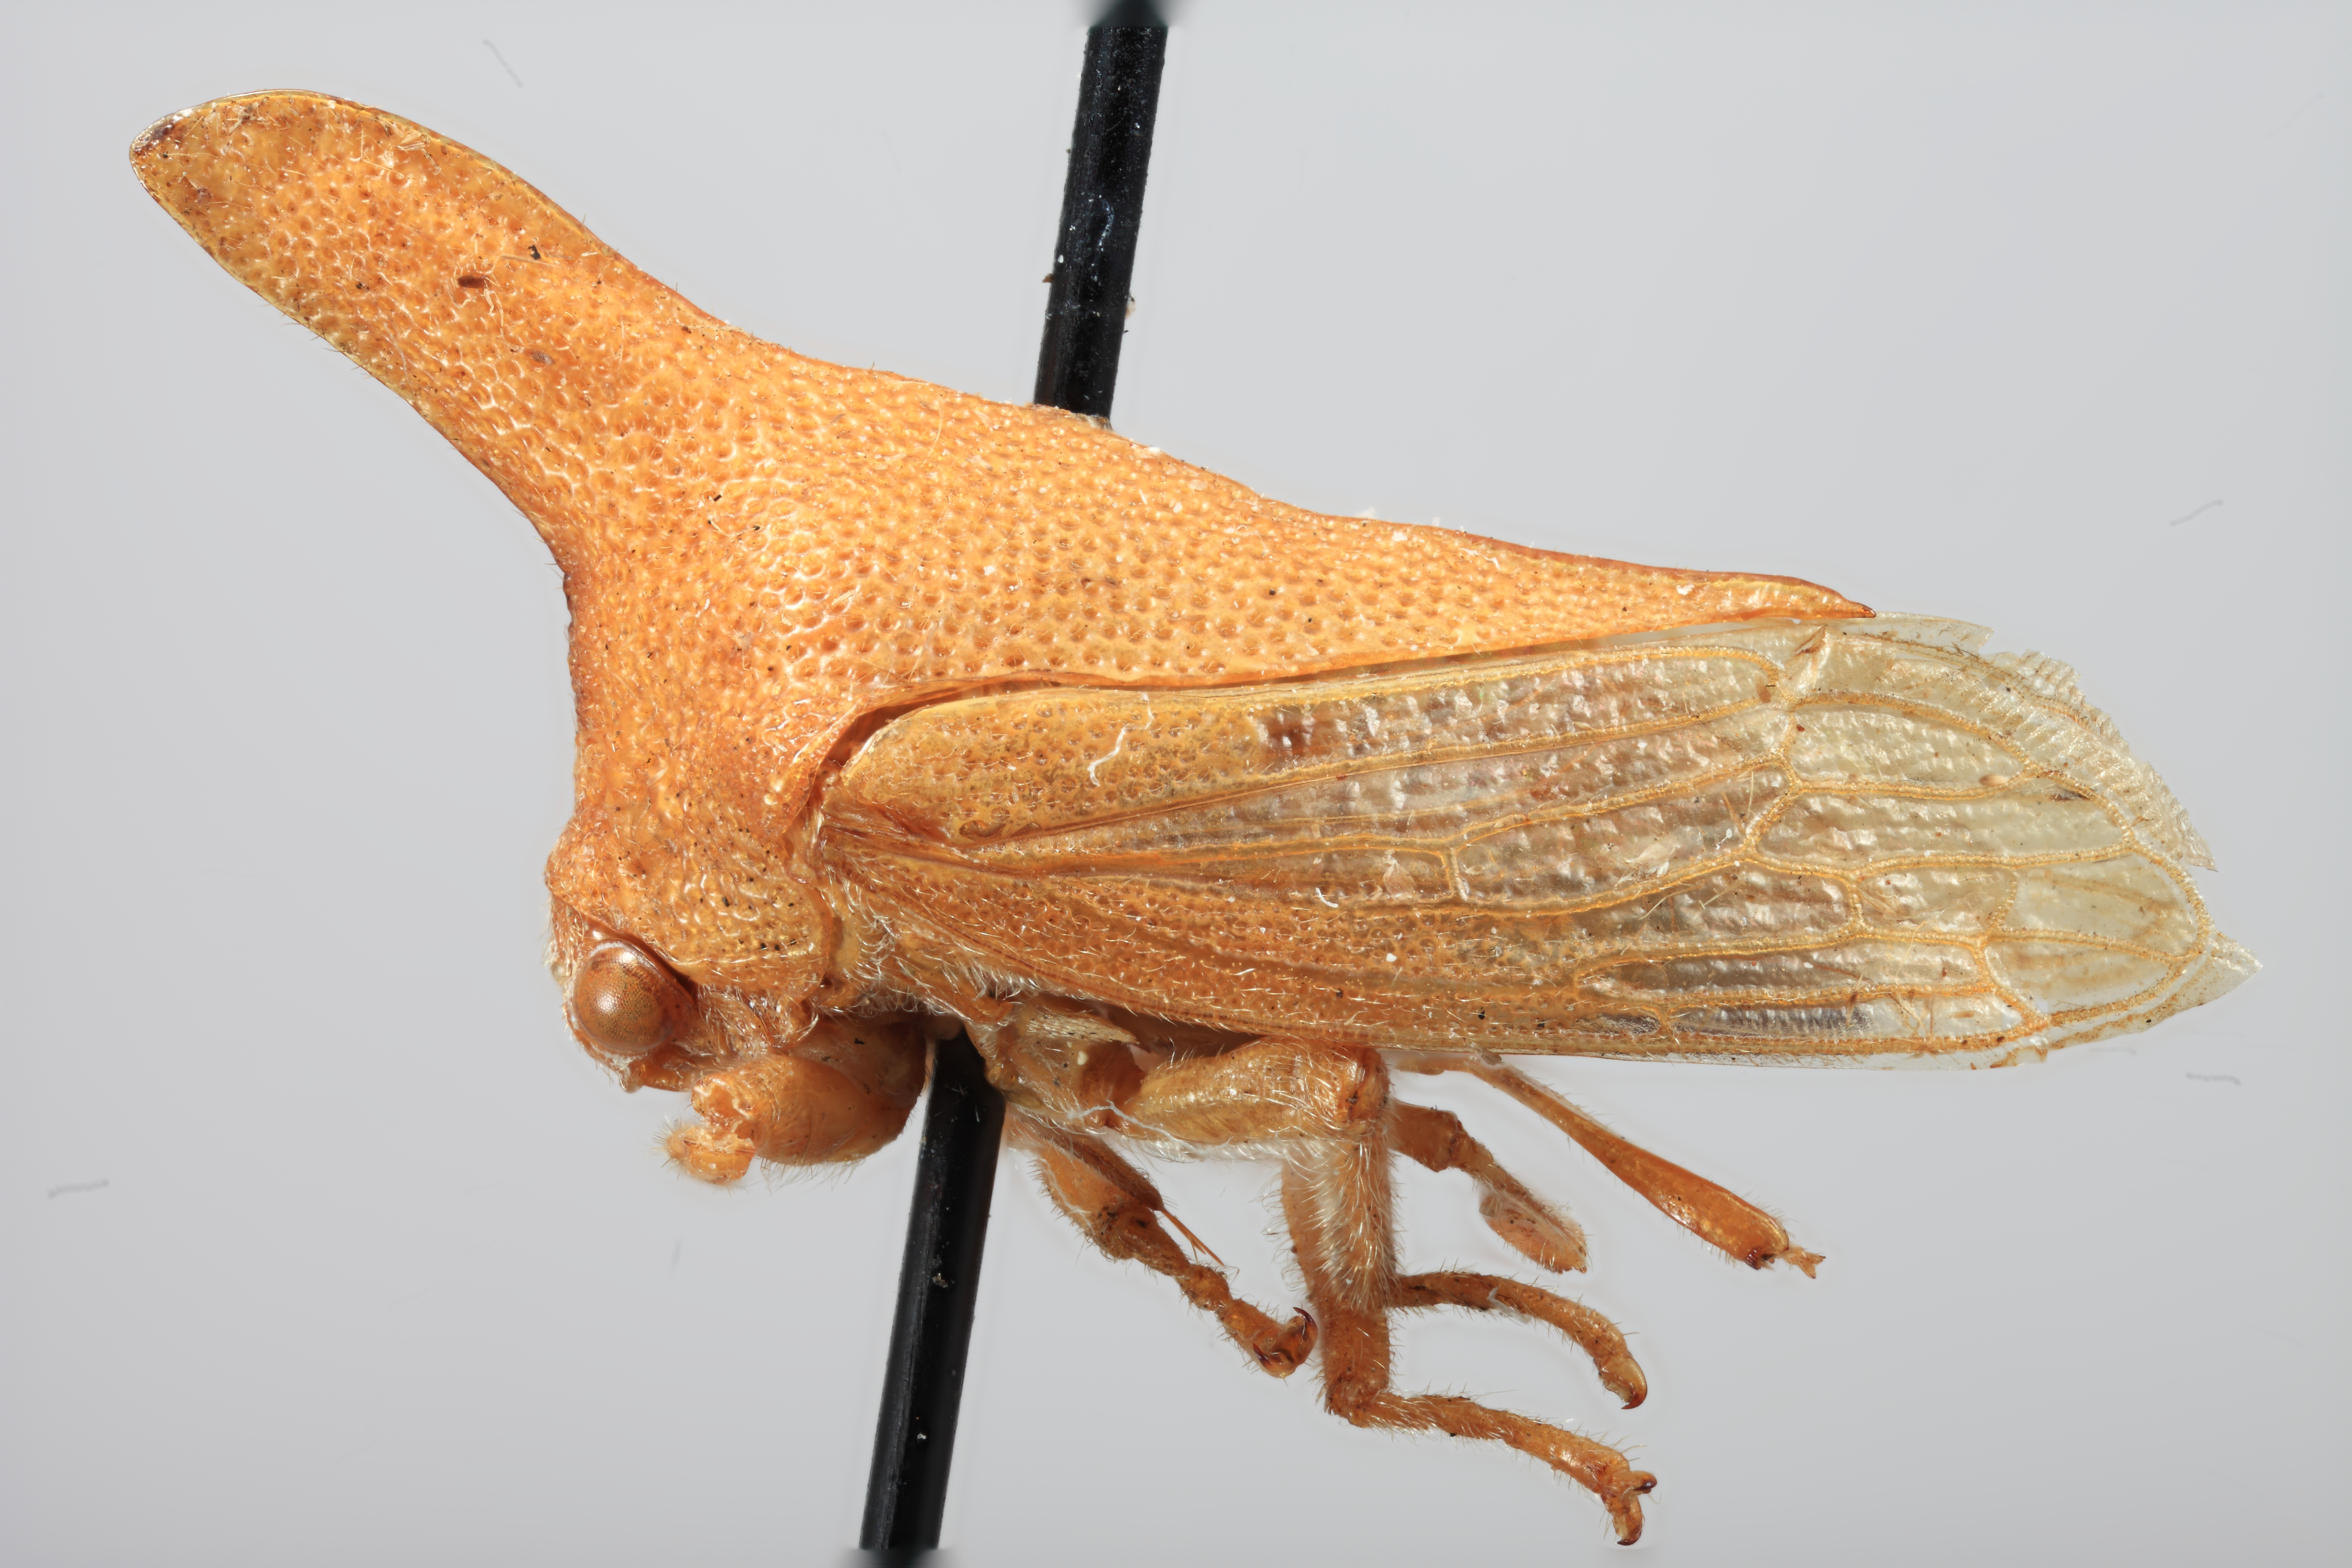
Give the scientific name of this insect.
Sakakibarelia elongata
